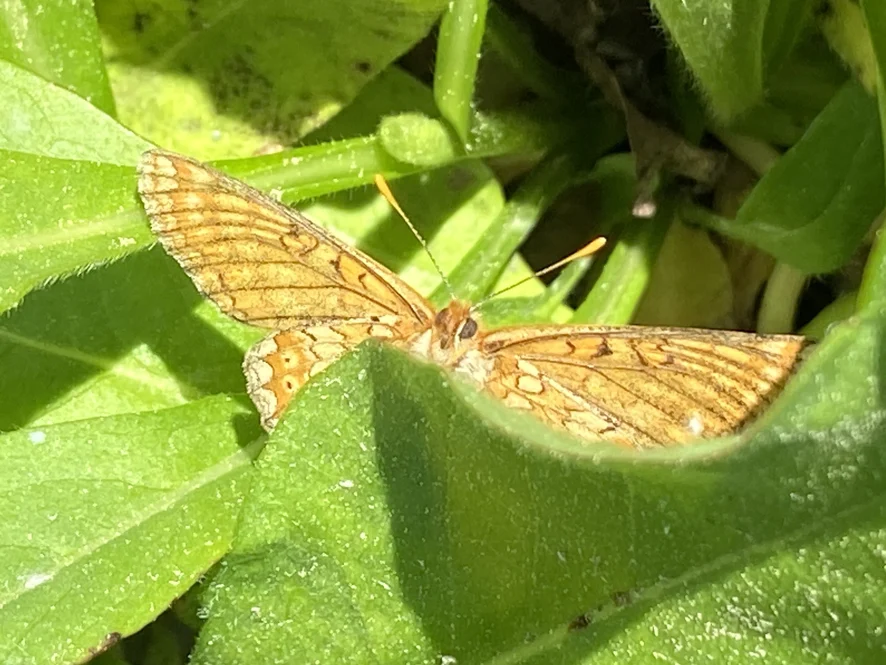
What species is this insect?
Euphydryas aurinia
